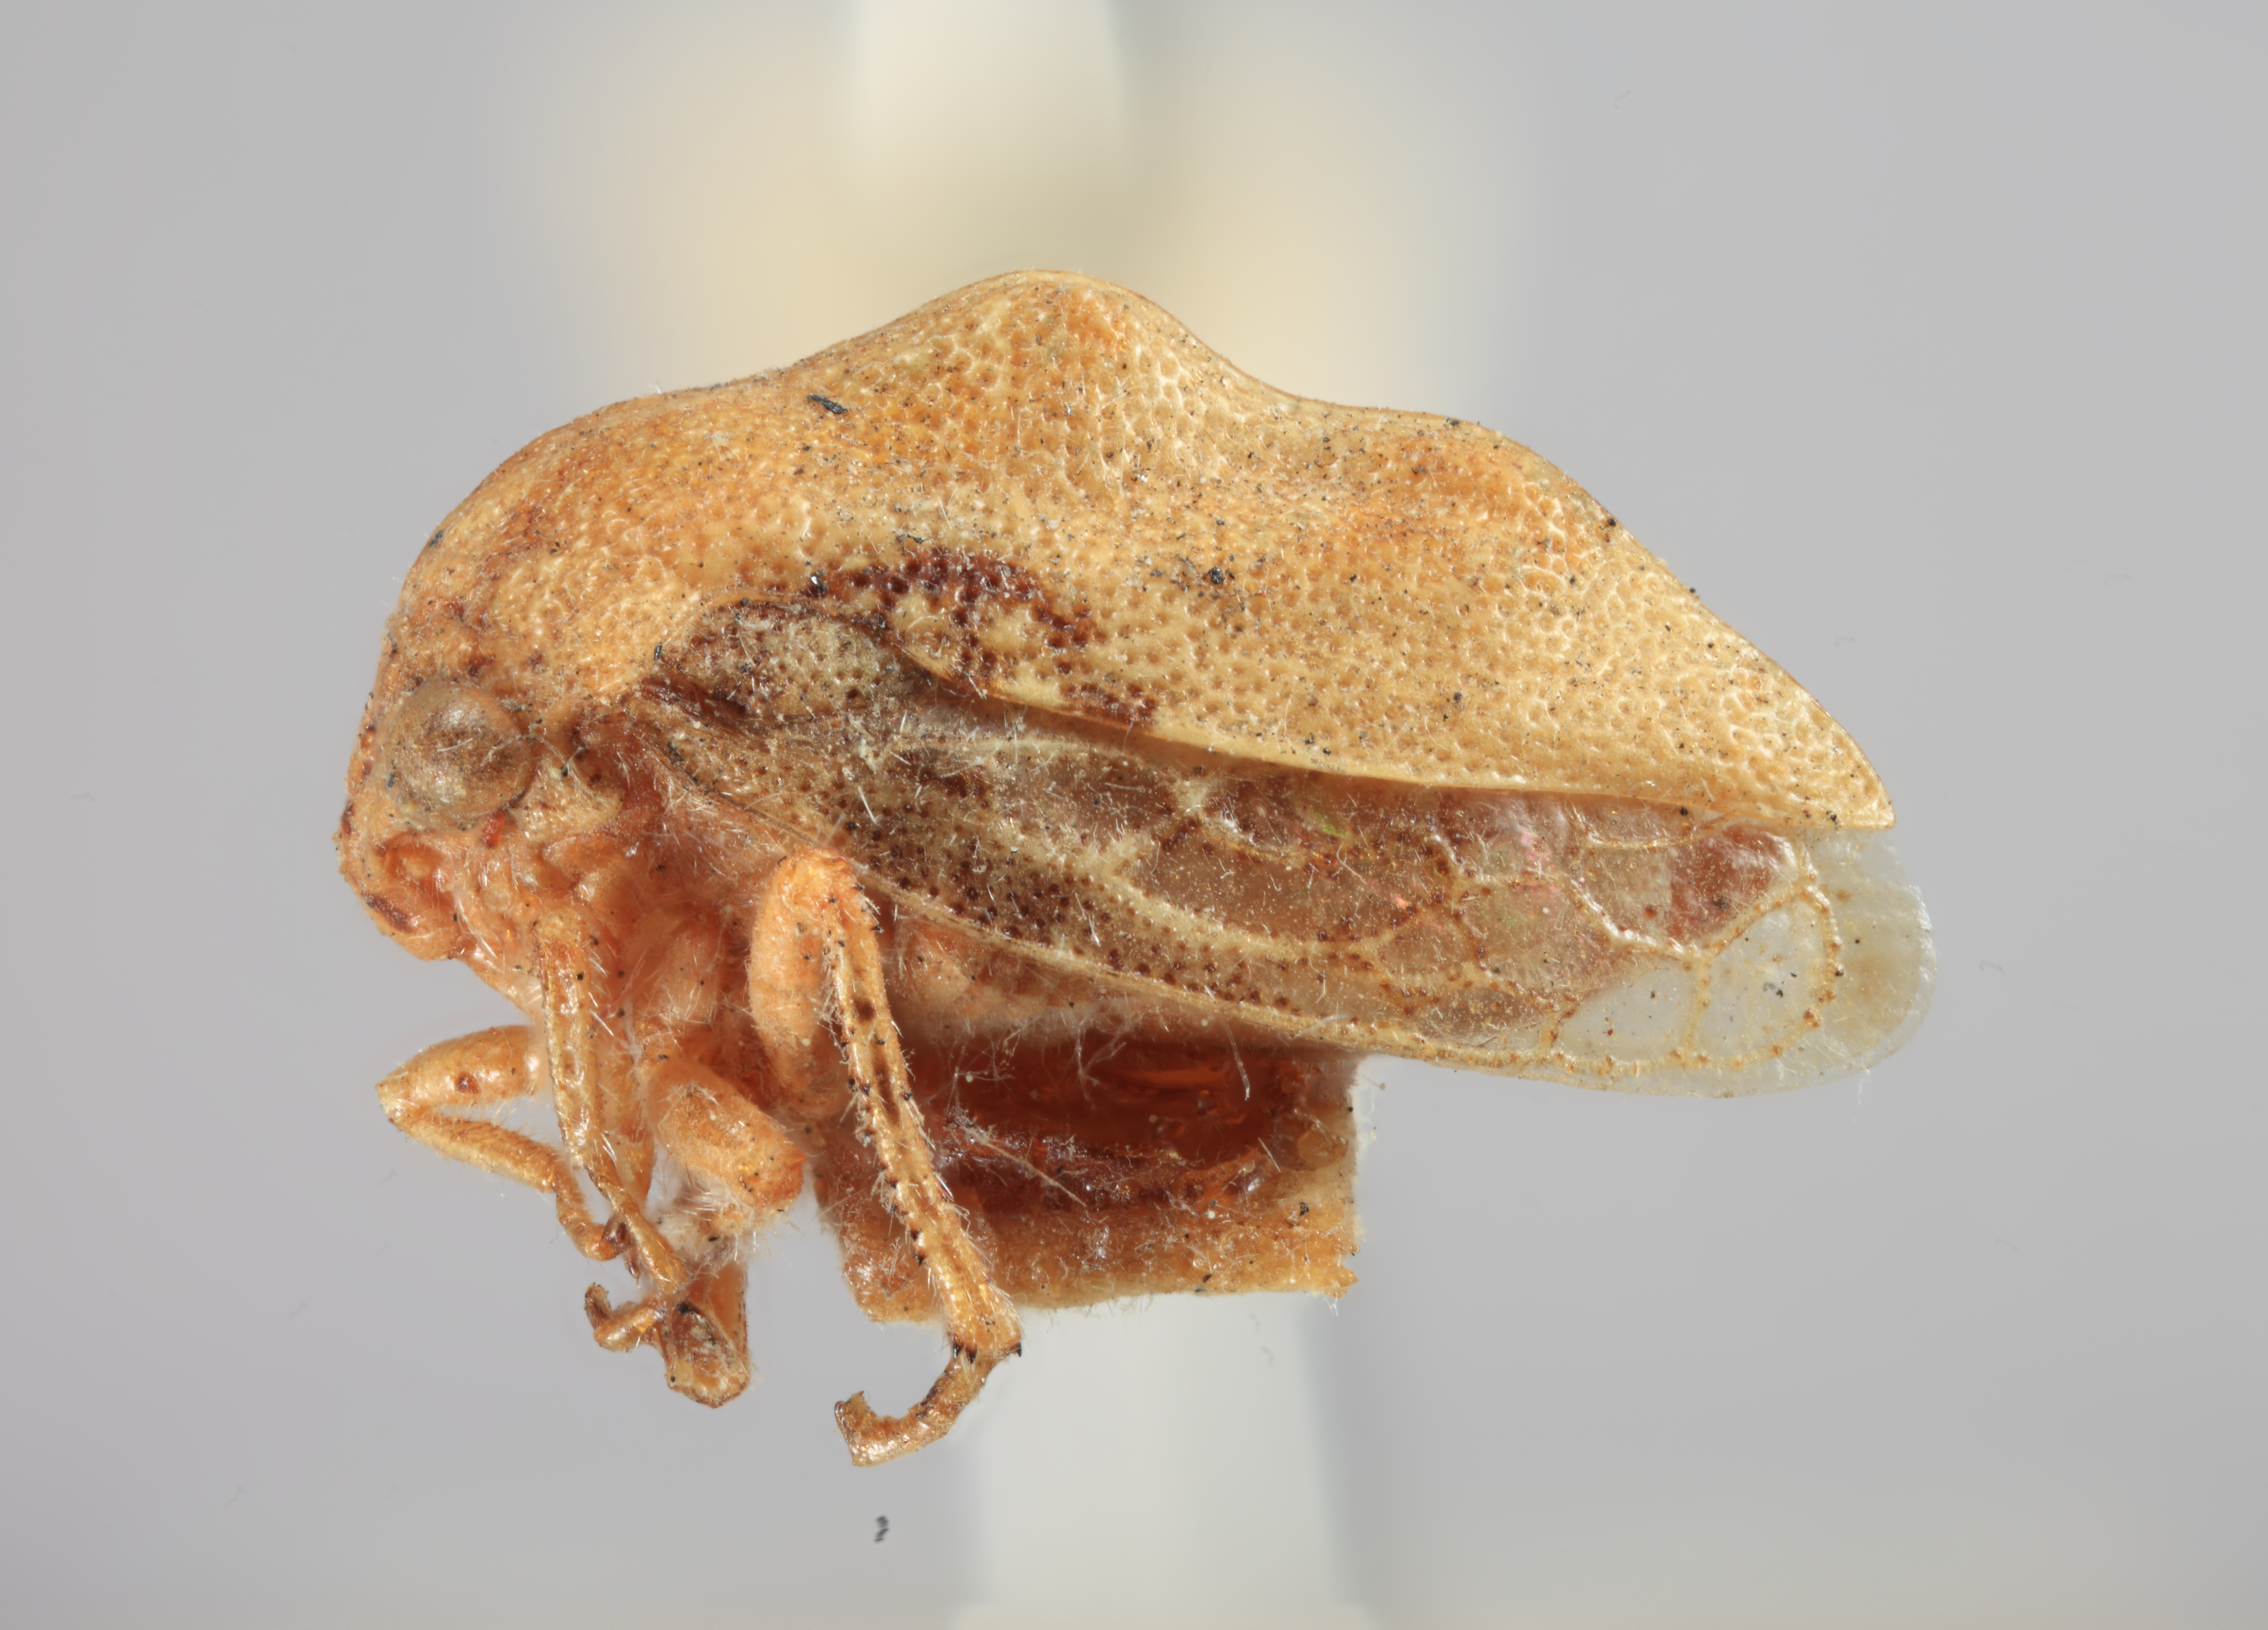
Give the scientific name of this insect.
Evashmeadea bajula
